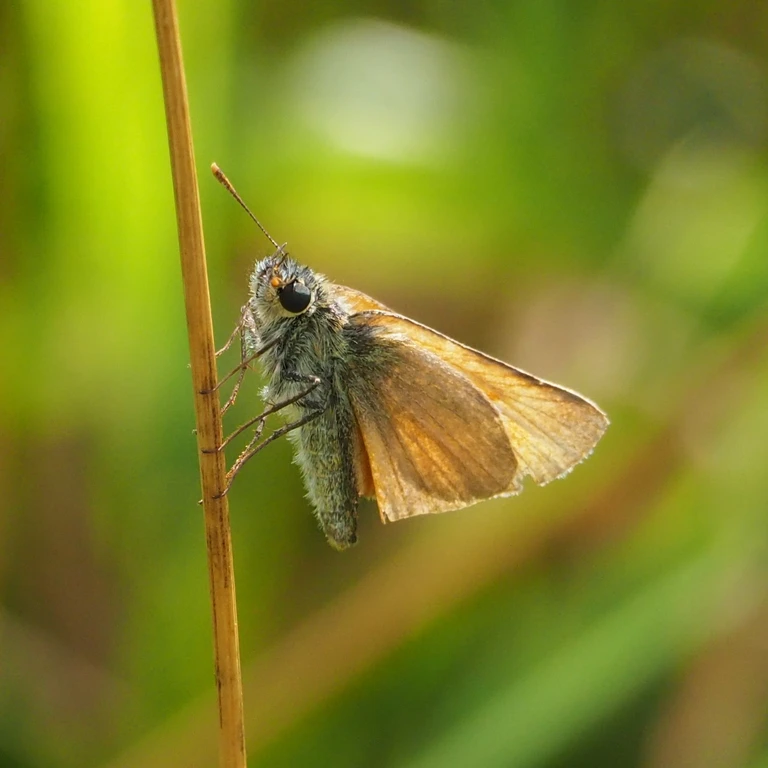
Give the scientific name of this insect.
Thymelicus sylvestris
